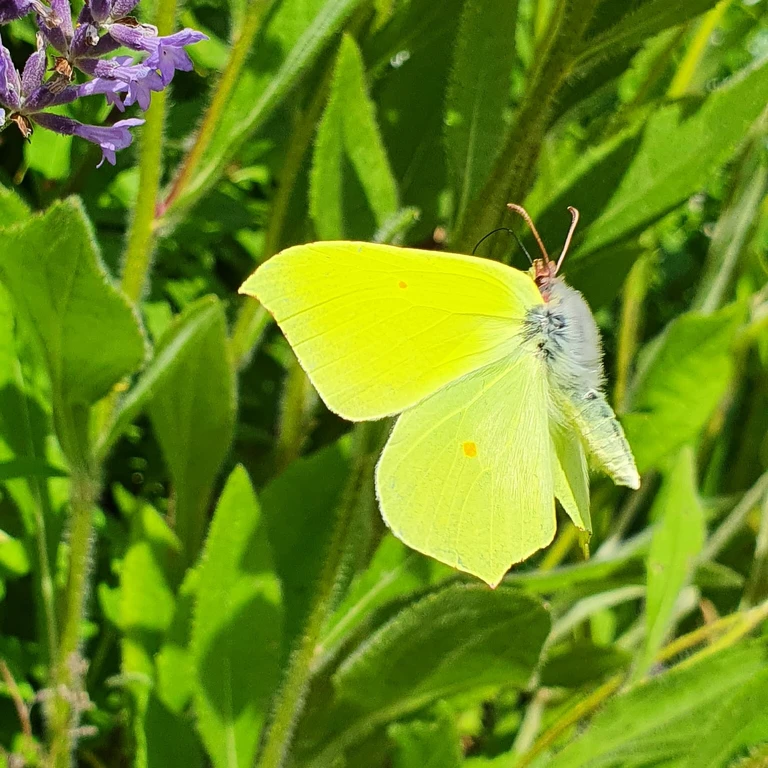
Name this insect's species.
Gonepteryx rhamni
